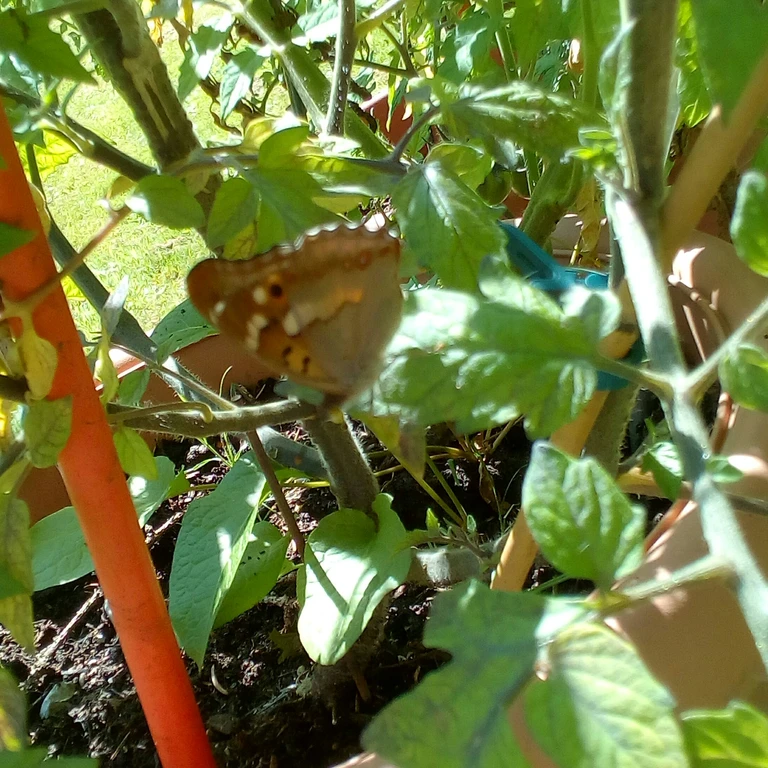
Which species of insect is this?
Apatura ilia
